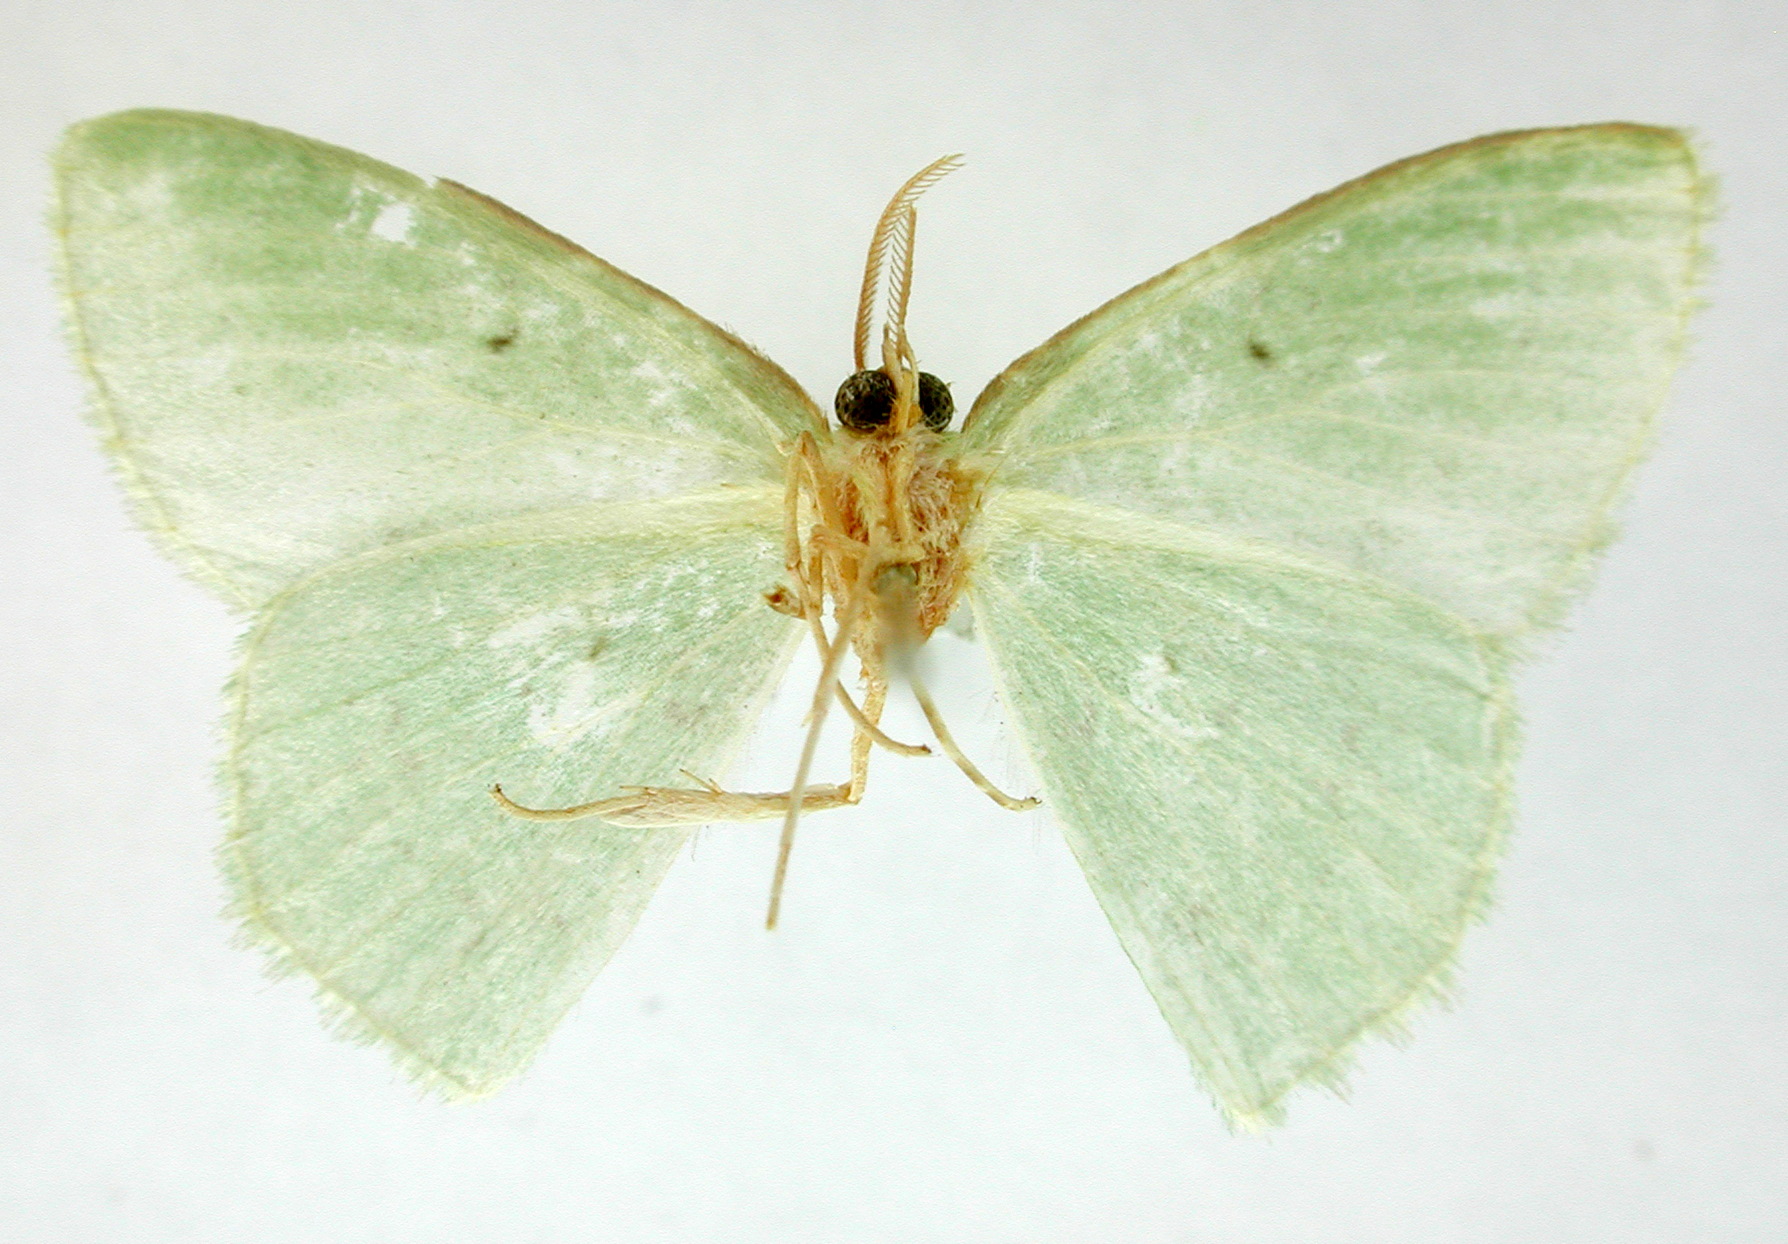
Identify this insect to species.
Geometra aturia
